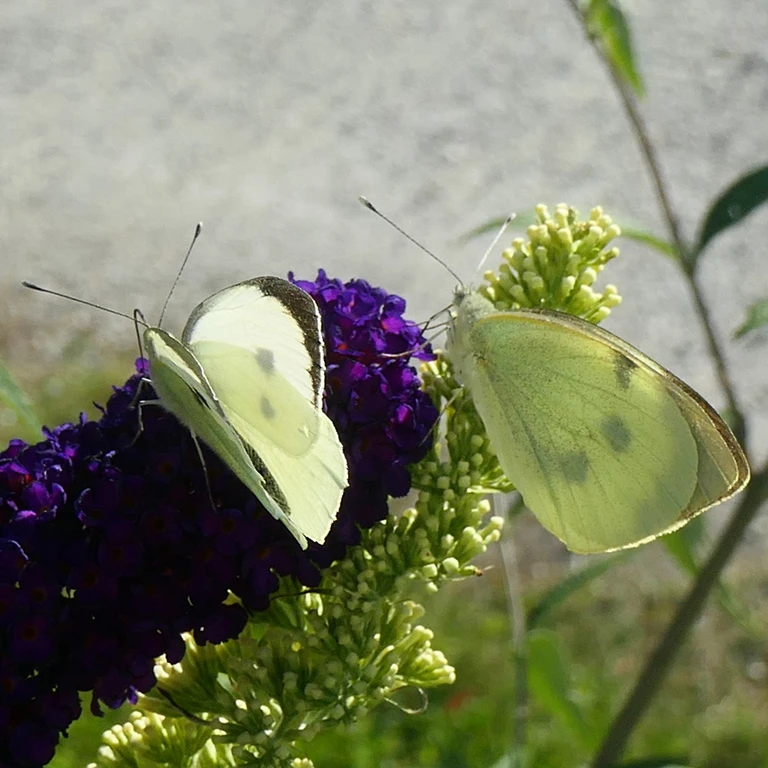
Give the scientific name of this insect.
Pieris brassicae
